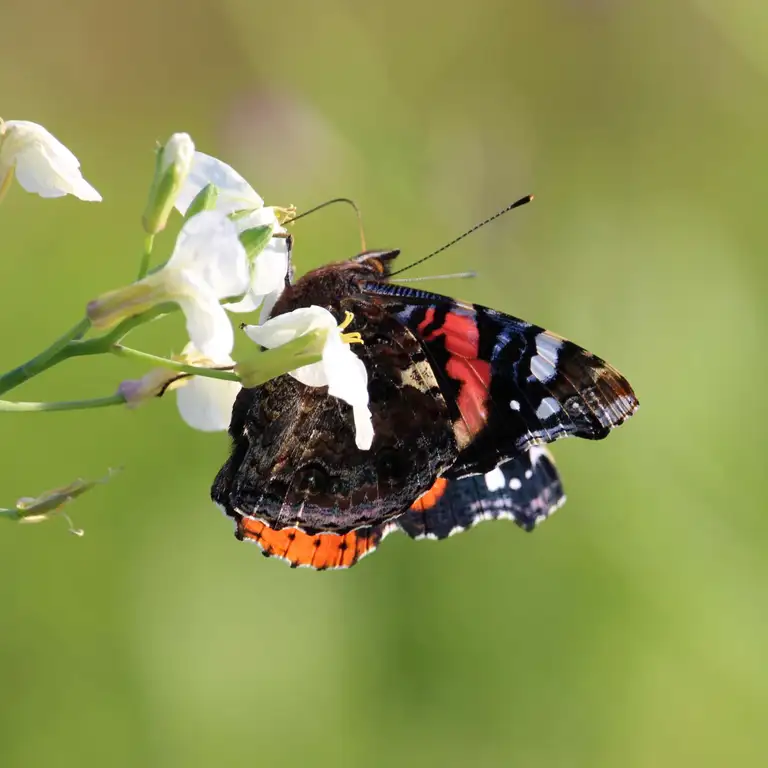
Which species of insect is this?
Vanessa atalanta
